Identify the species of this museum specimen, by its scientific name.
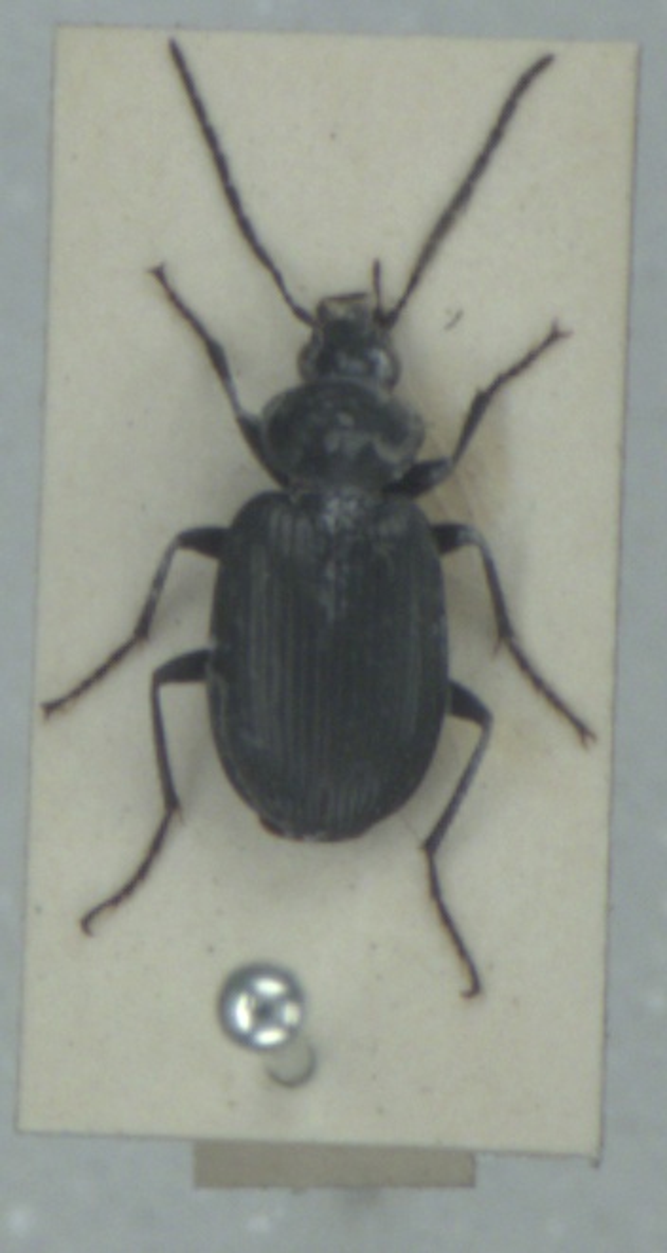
Agonum emarginatum
